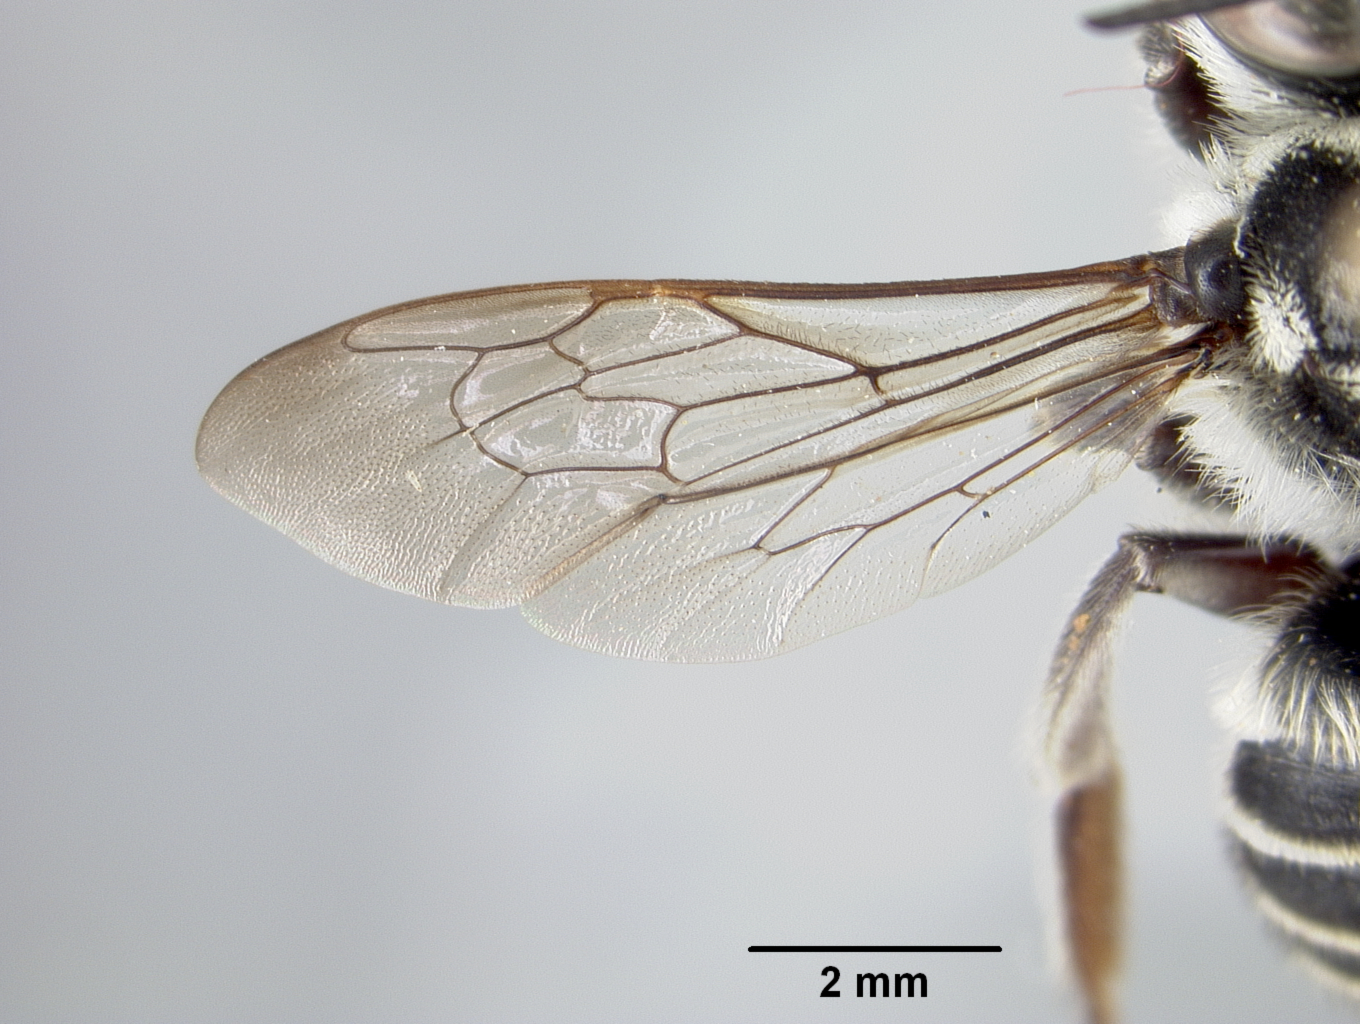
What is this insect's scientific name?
Megachile jerryrozeni
